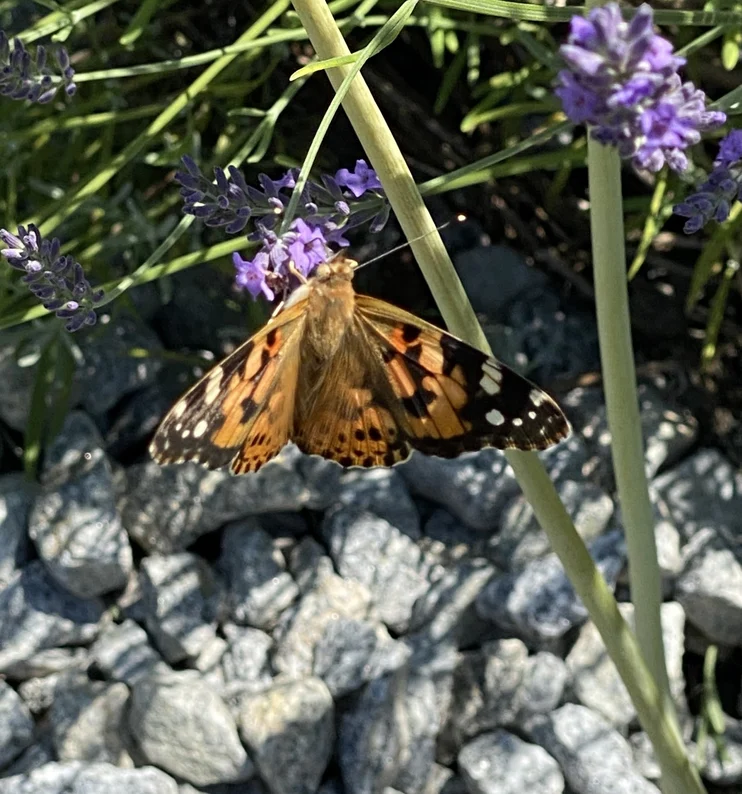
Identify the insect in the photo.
Vanessa cardui
